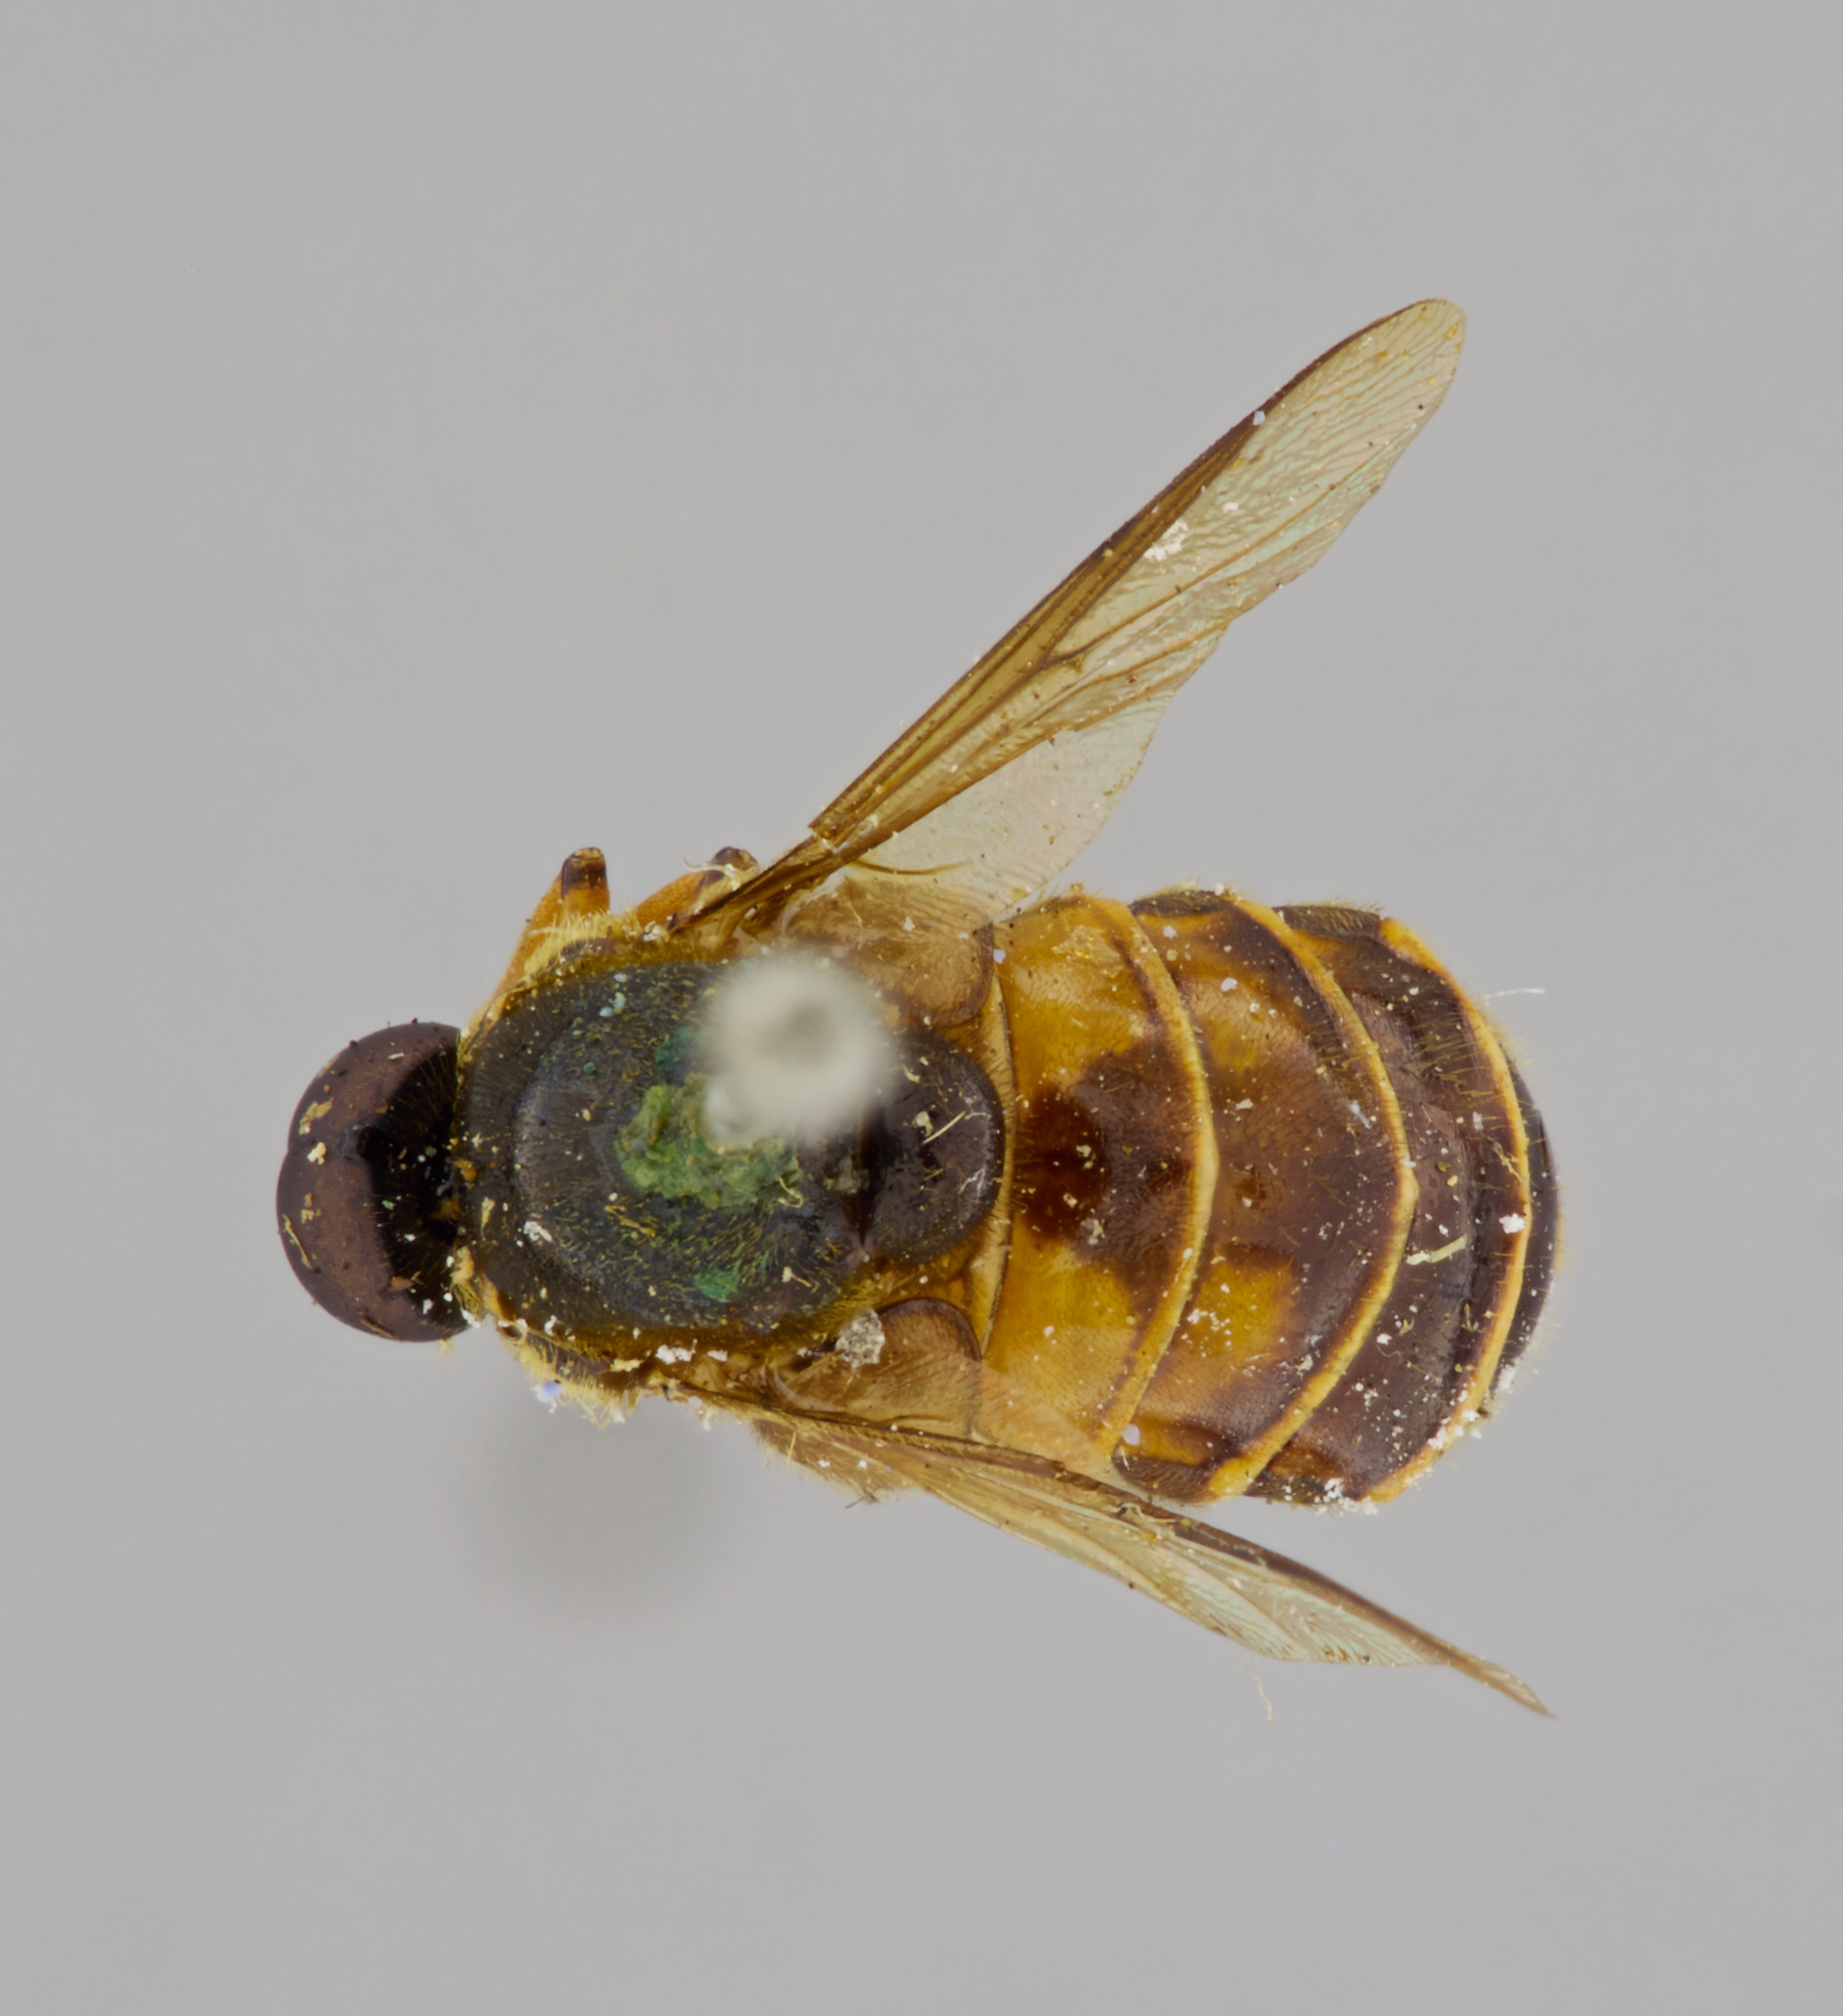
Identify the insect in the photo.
Ogcodes philippinensis
